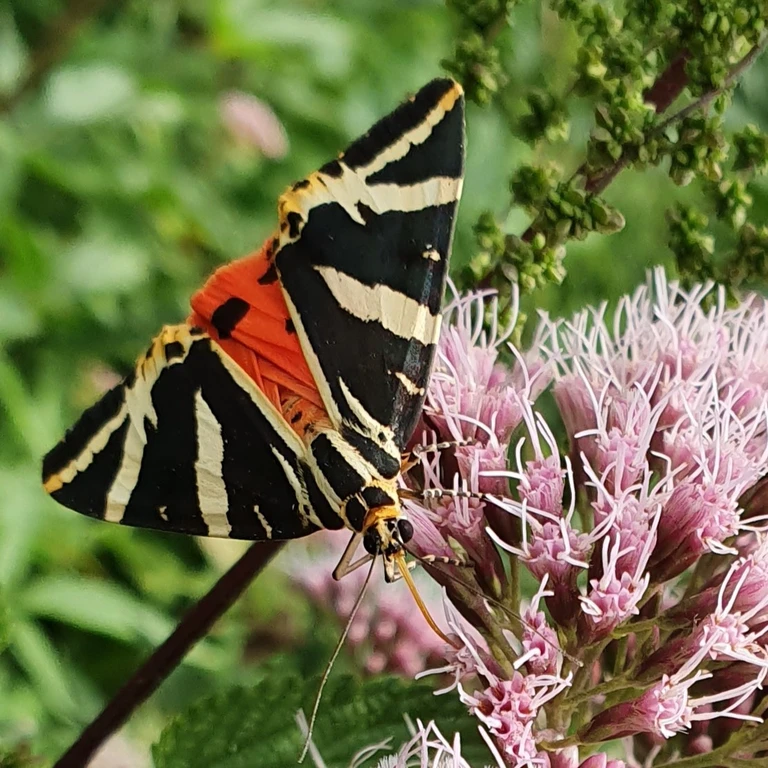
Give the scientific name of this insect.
Euplagia quadripunctaria
